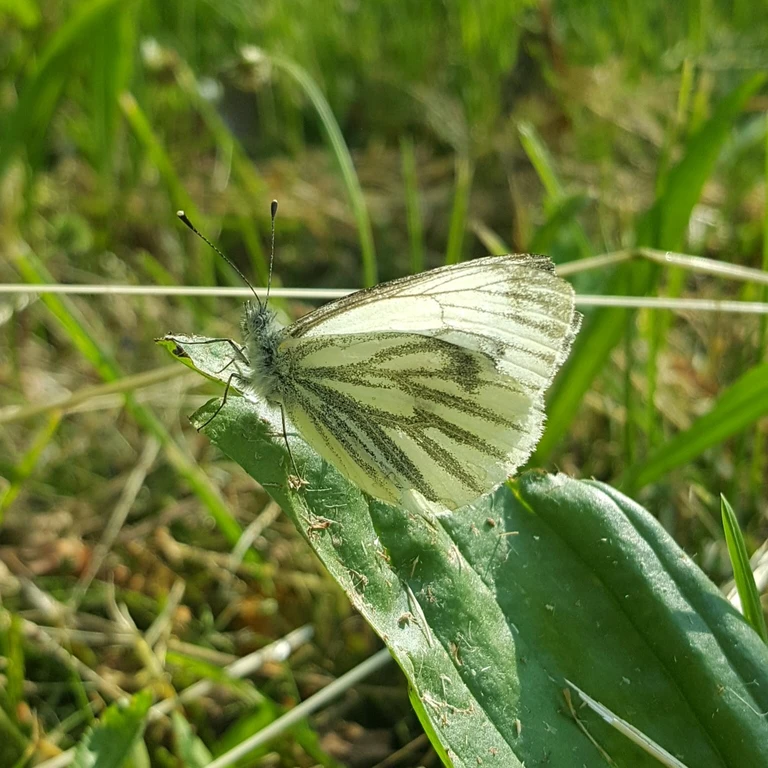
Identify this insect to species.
Pieris napi
